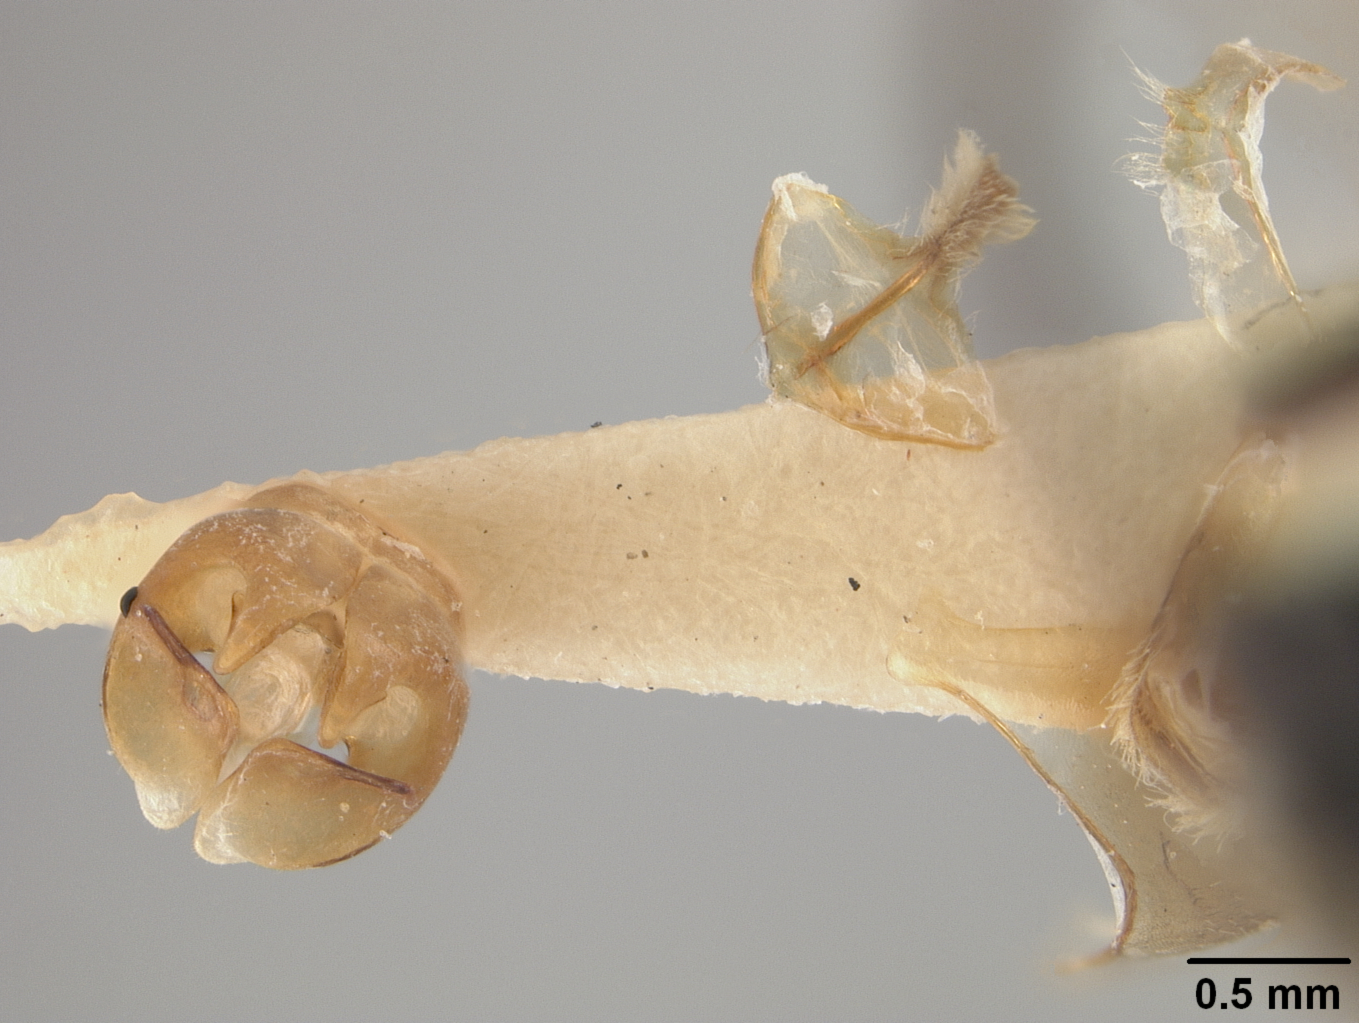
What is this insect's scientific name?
Andrena compacta
